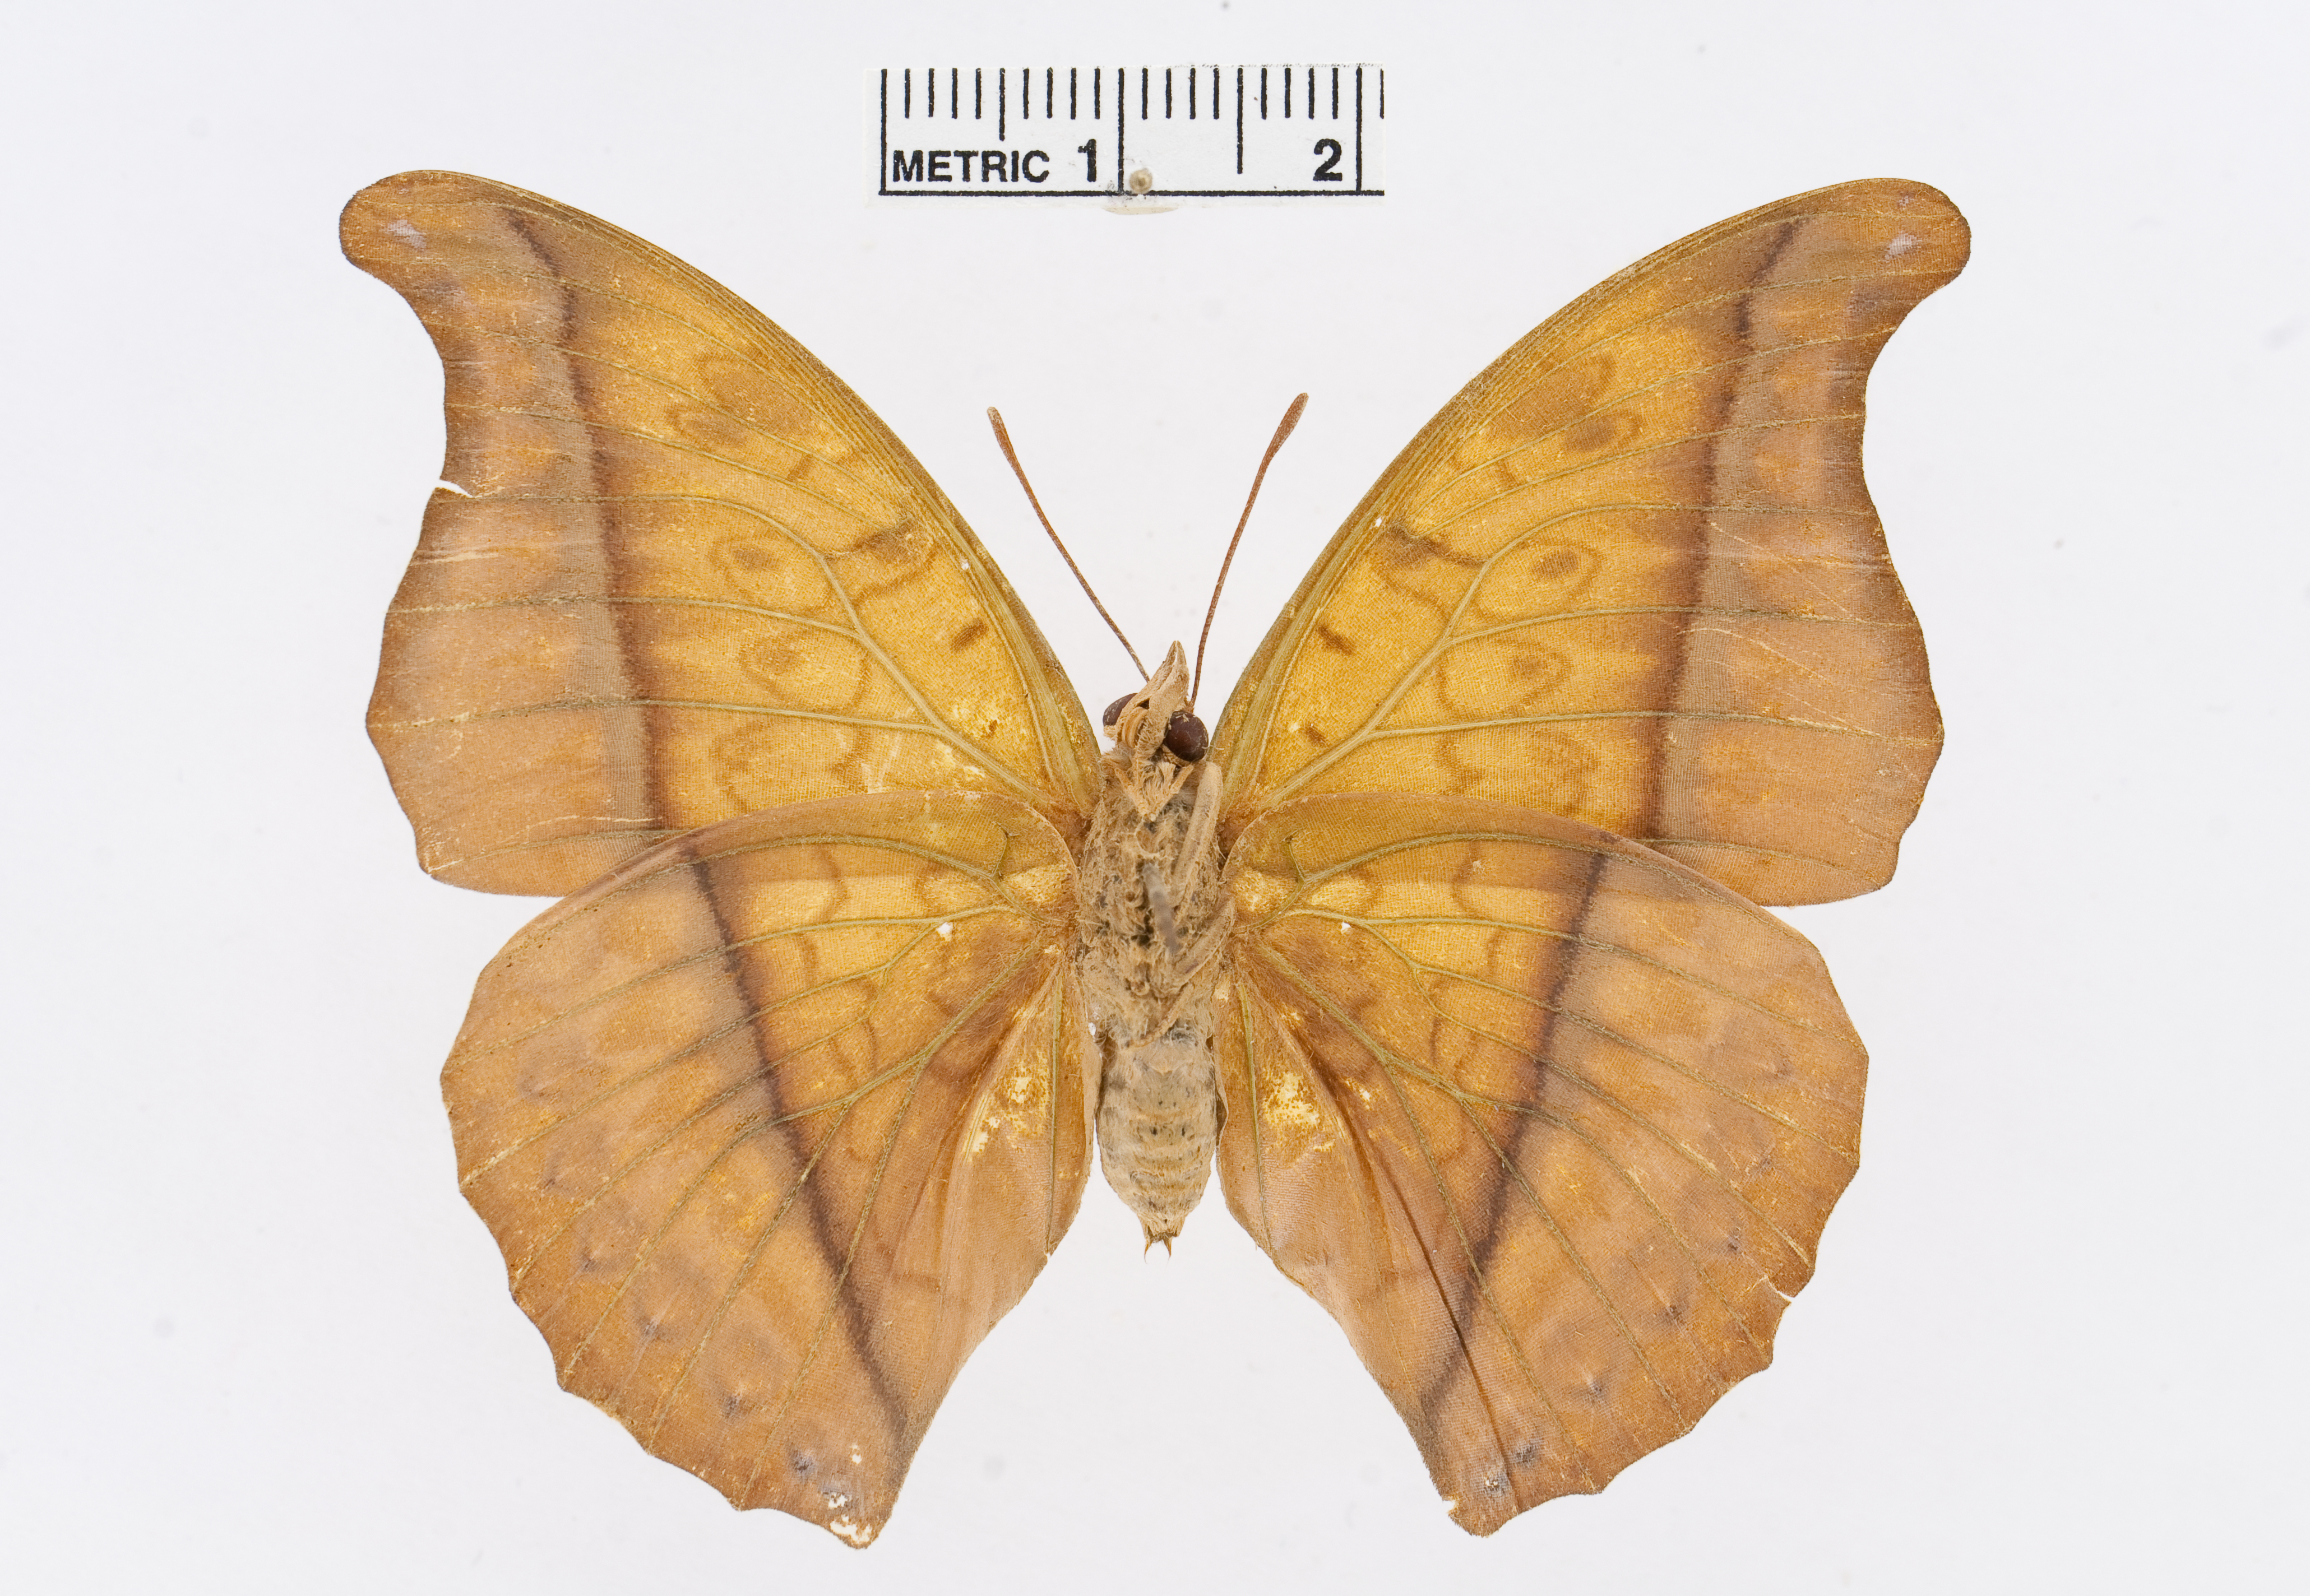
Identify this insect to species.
Charaxes nichetes
